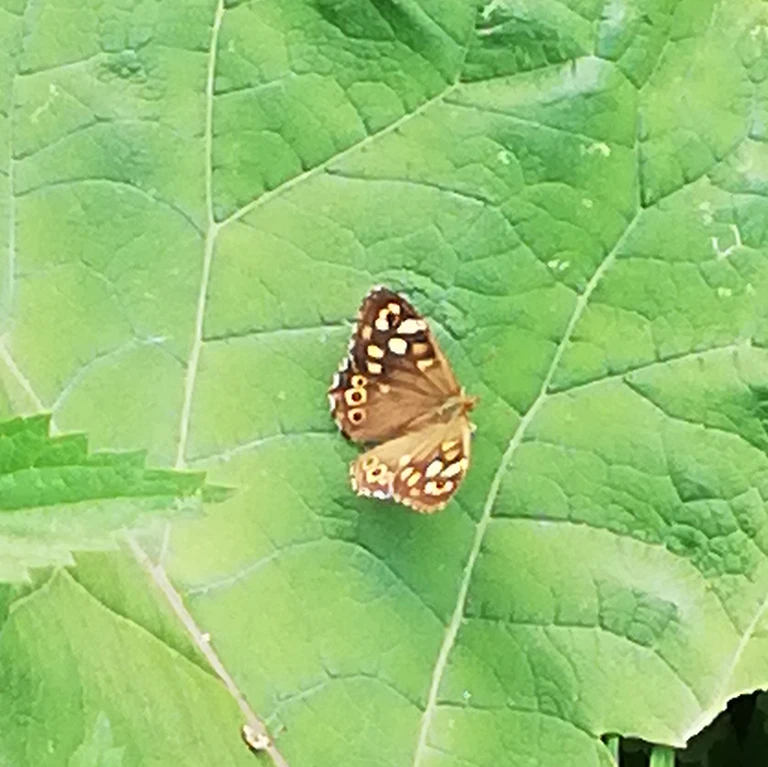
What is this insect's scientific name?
Pararge aegeria
